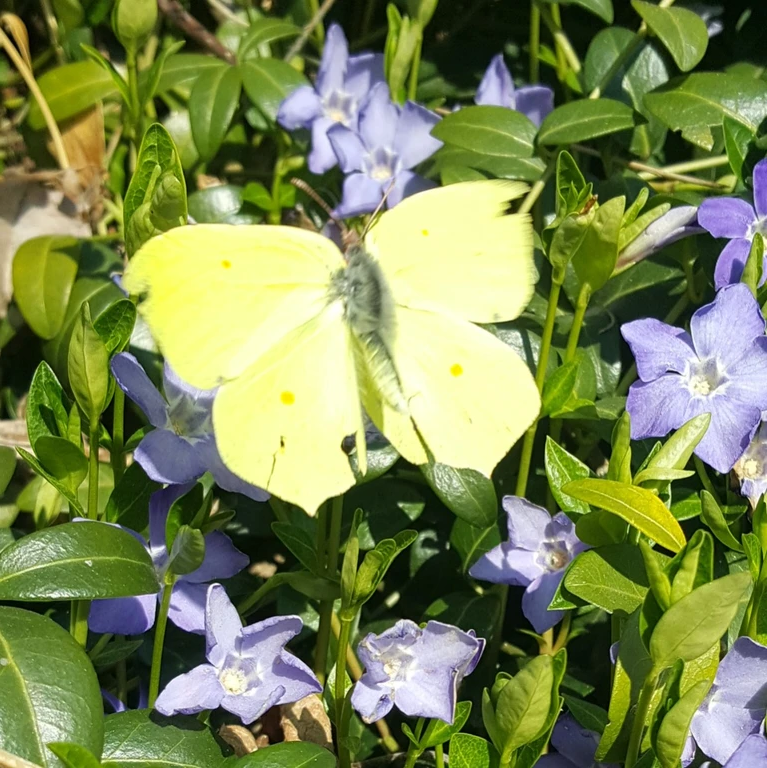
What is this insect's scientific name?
Gonepteryx rhamni
